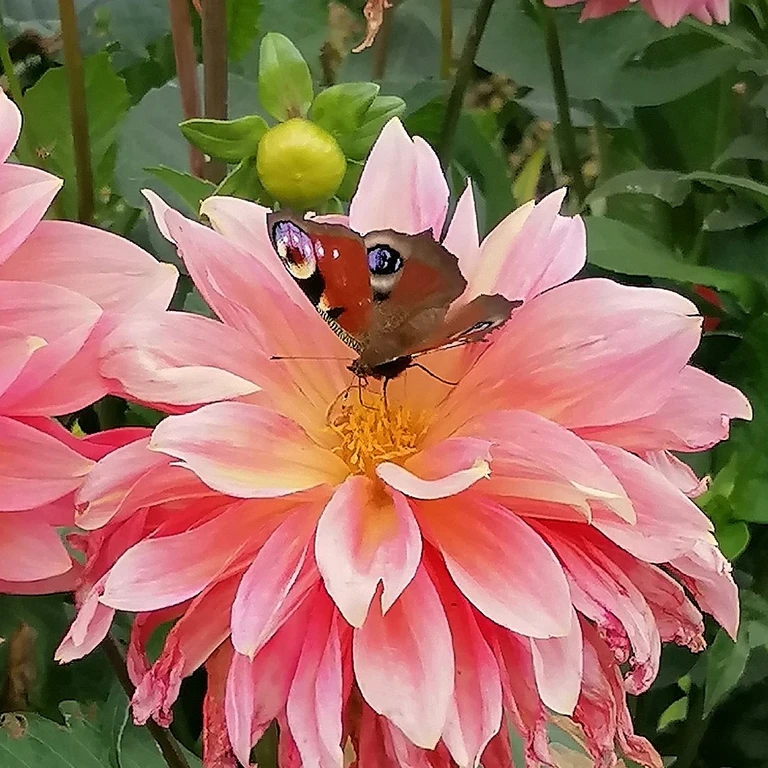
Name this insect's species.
Aglais io
